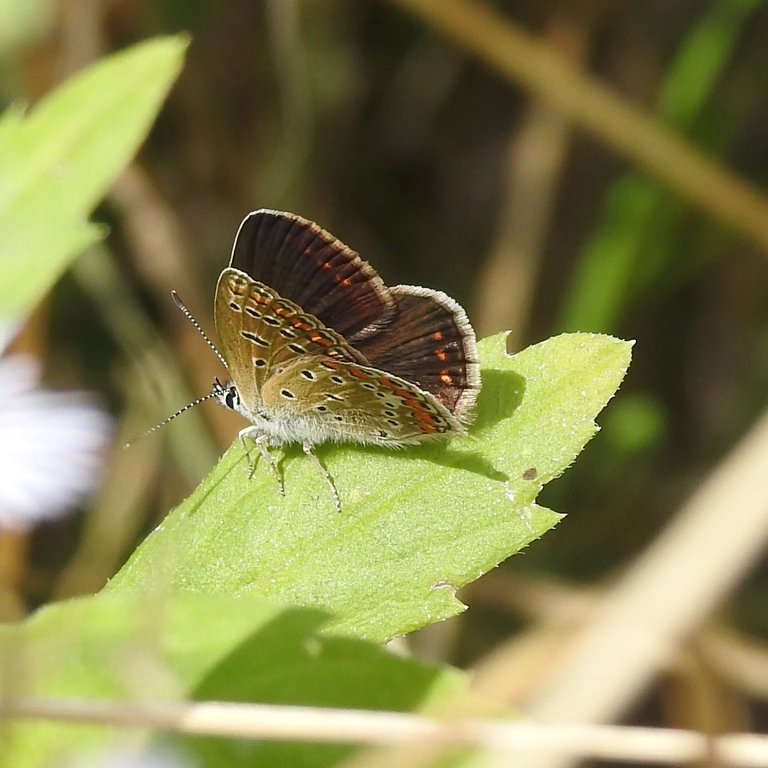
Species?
Polyommatus icarus
